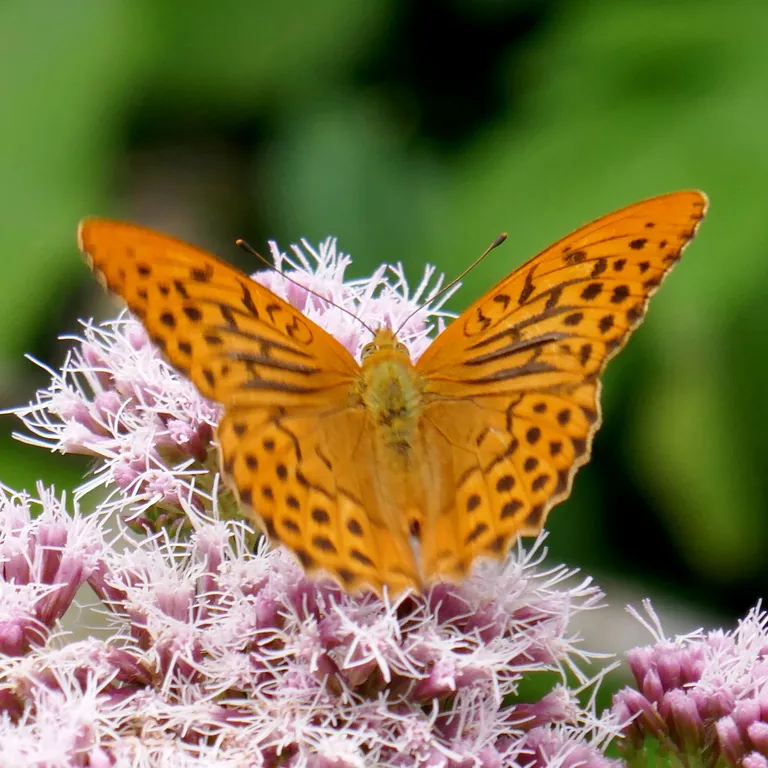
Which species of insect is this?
Argynnis paphia
